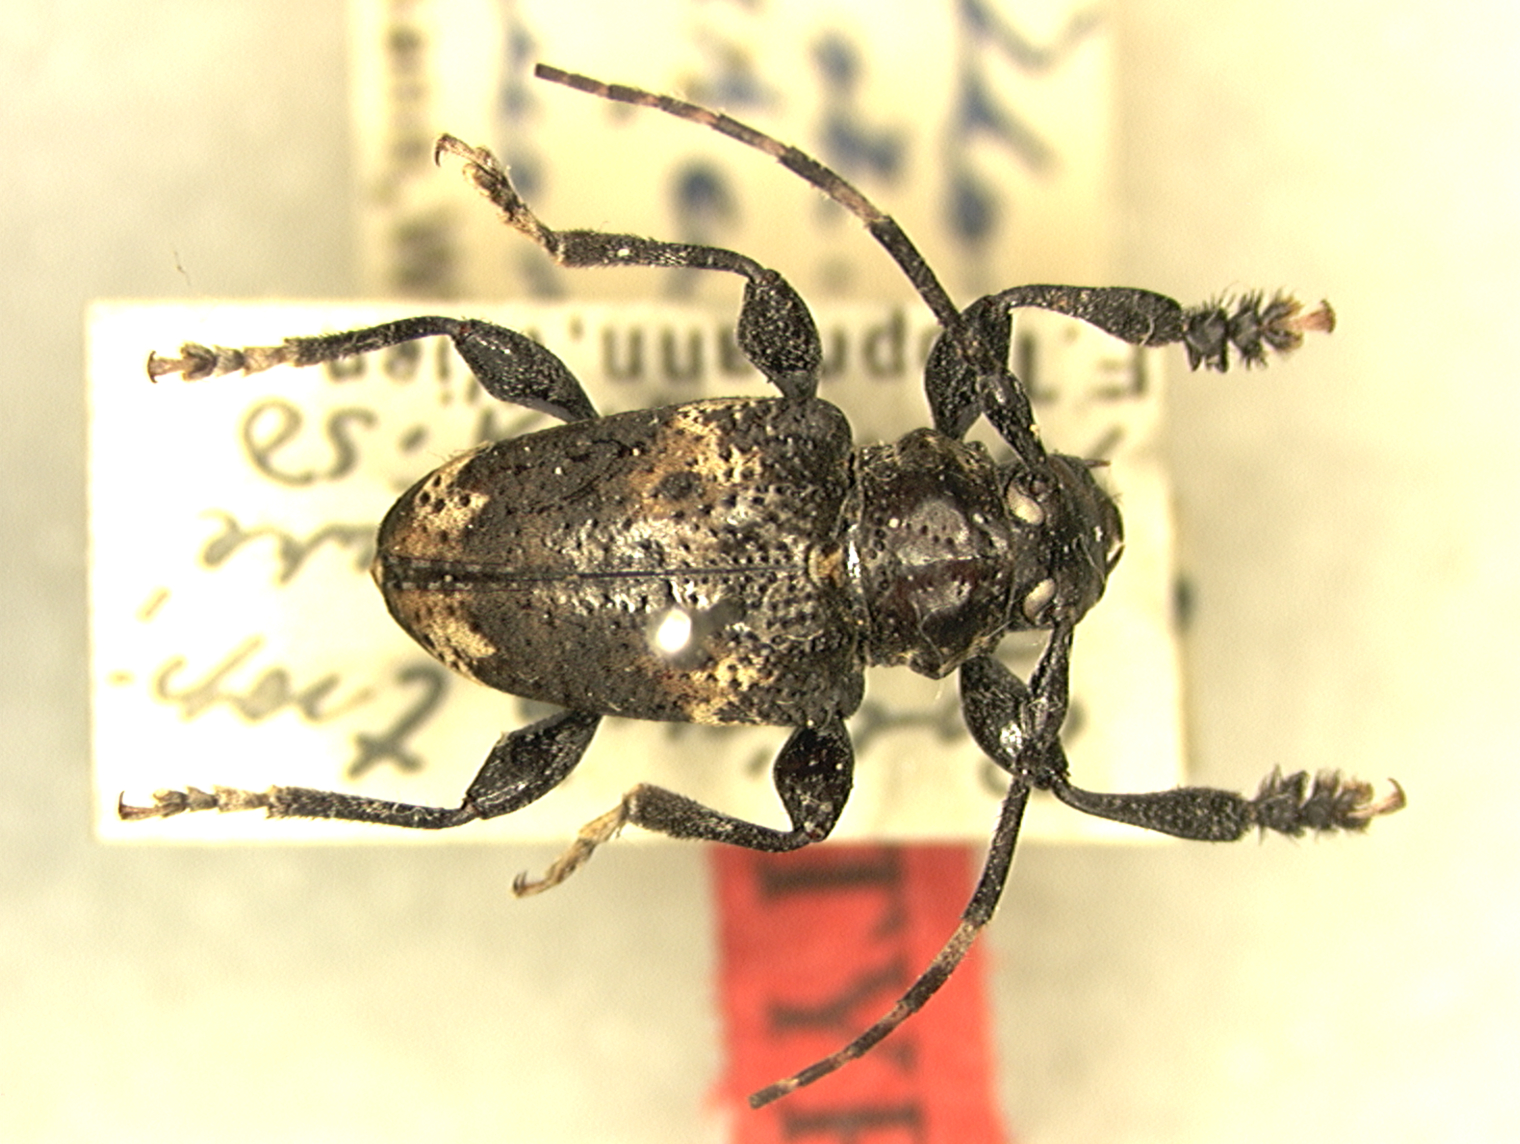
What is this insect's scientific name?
Acanthoderes zischkai
